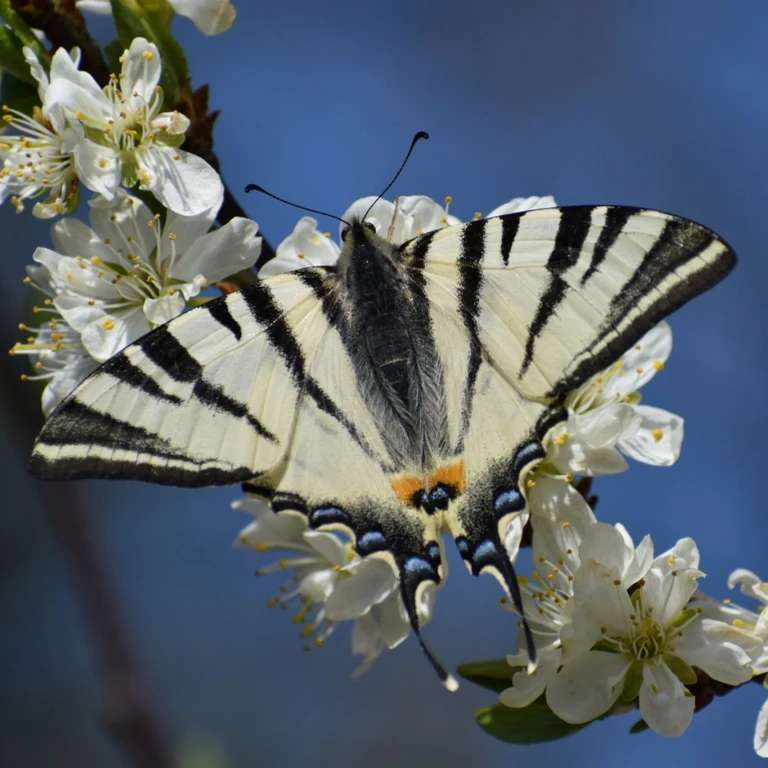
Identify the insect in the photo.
Iphiclides podalirius
